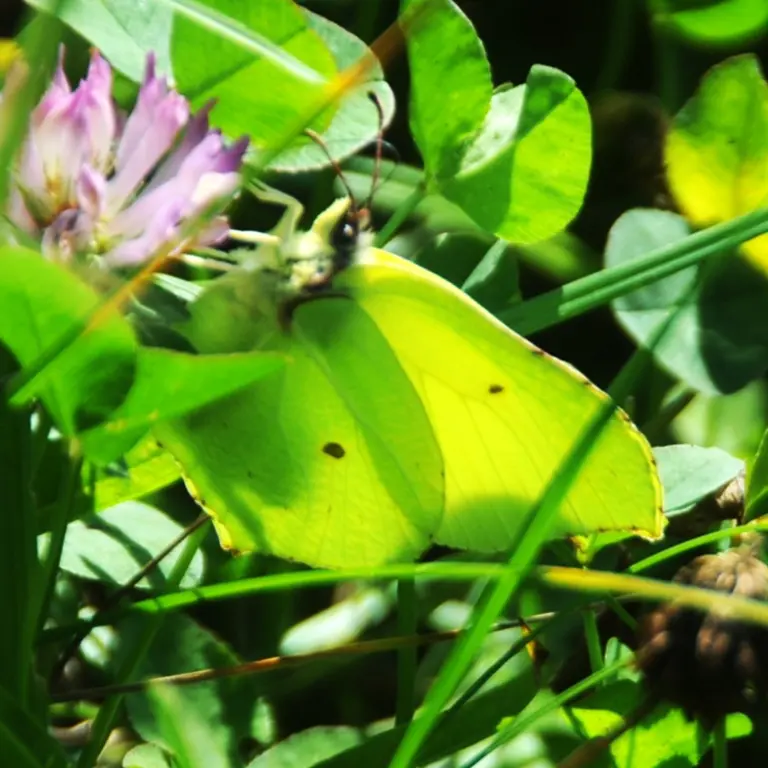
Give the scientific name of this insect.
Gonepteryx rhamni
